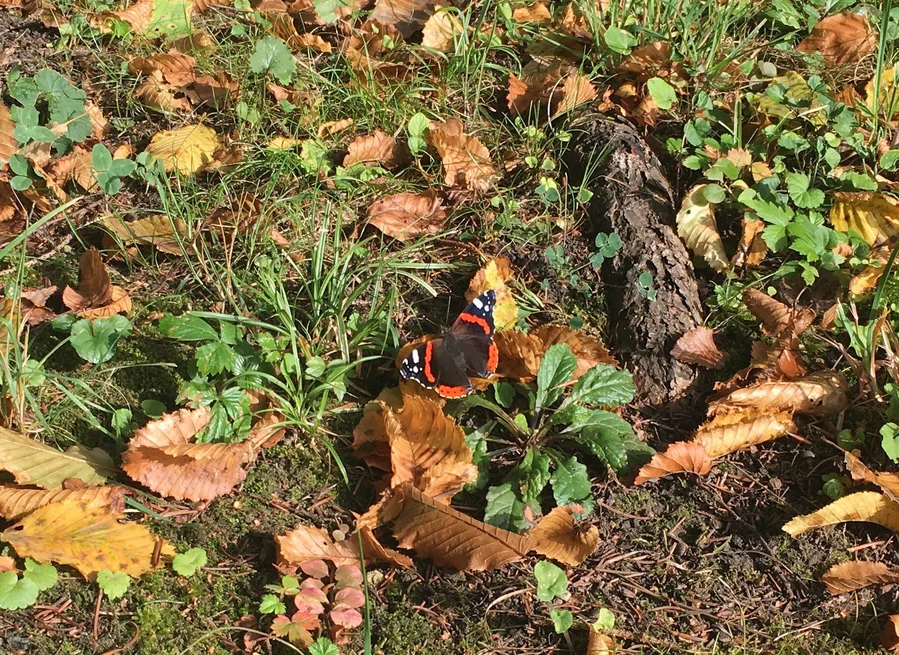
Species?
Vanessa atalanta
